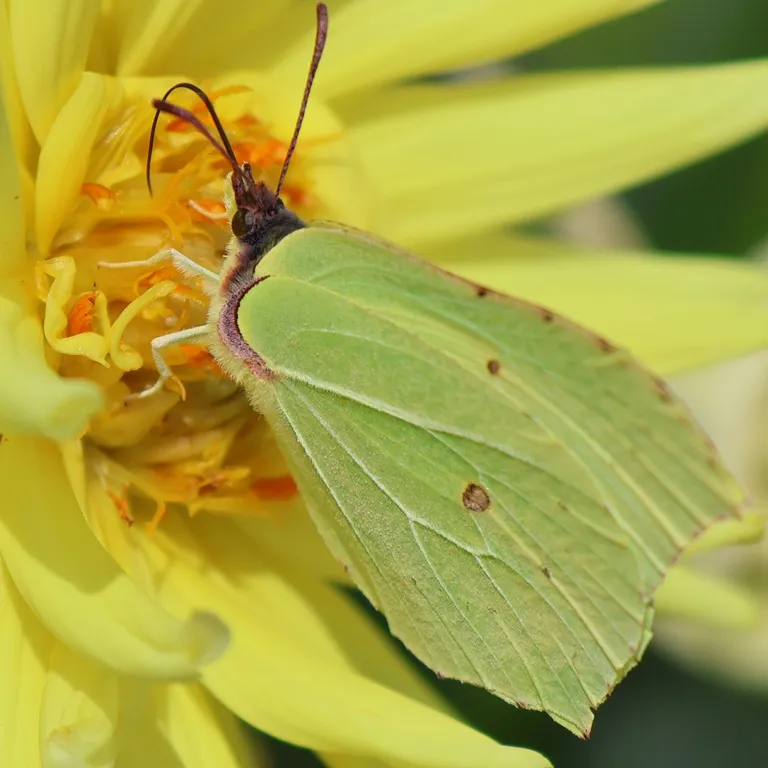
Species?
Gonepteryx rhamni
